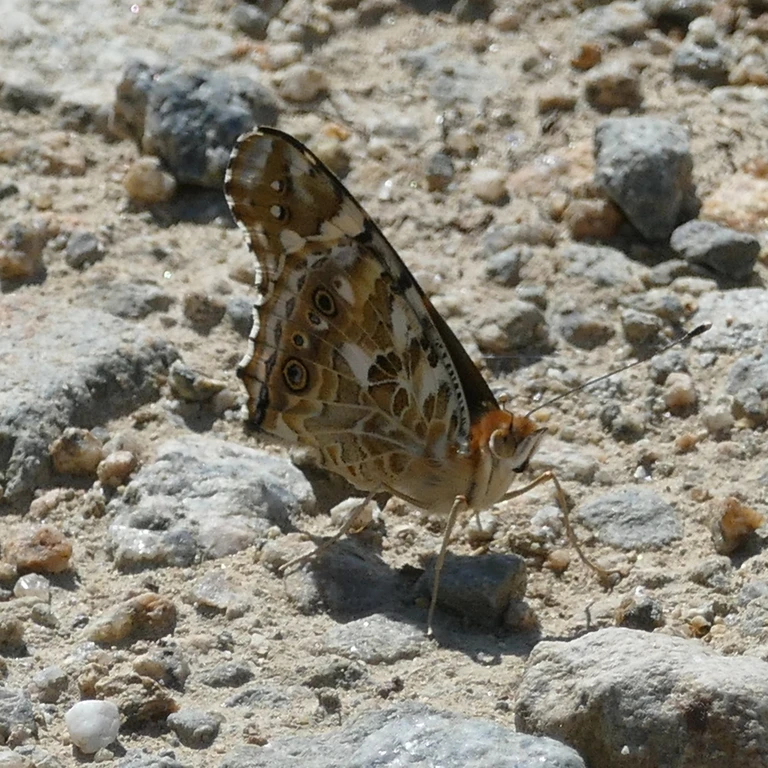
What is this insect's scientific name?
Vanessa cardui
